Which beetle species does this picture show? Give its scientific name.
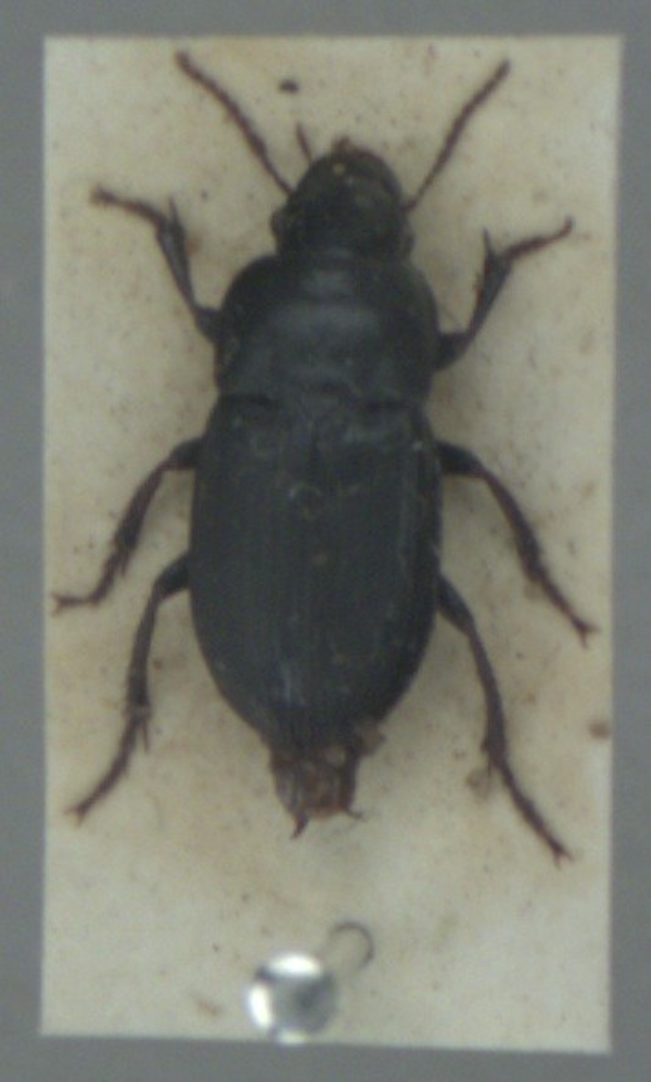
Harpalus tardus
